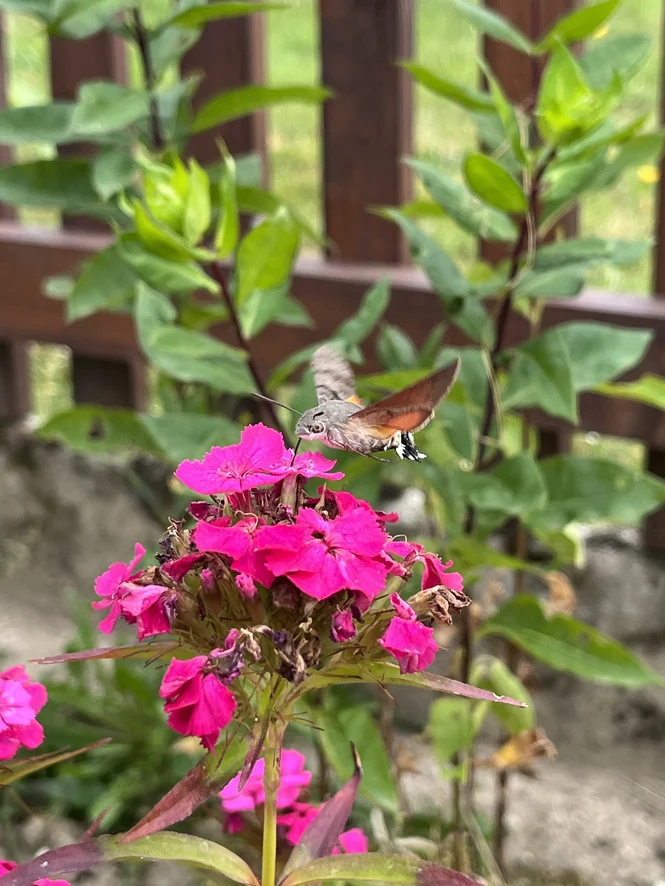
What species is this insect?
Macroglossum stellatarum
